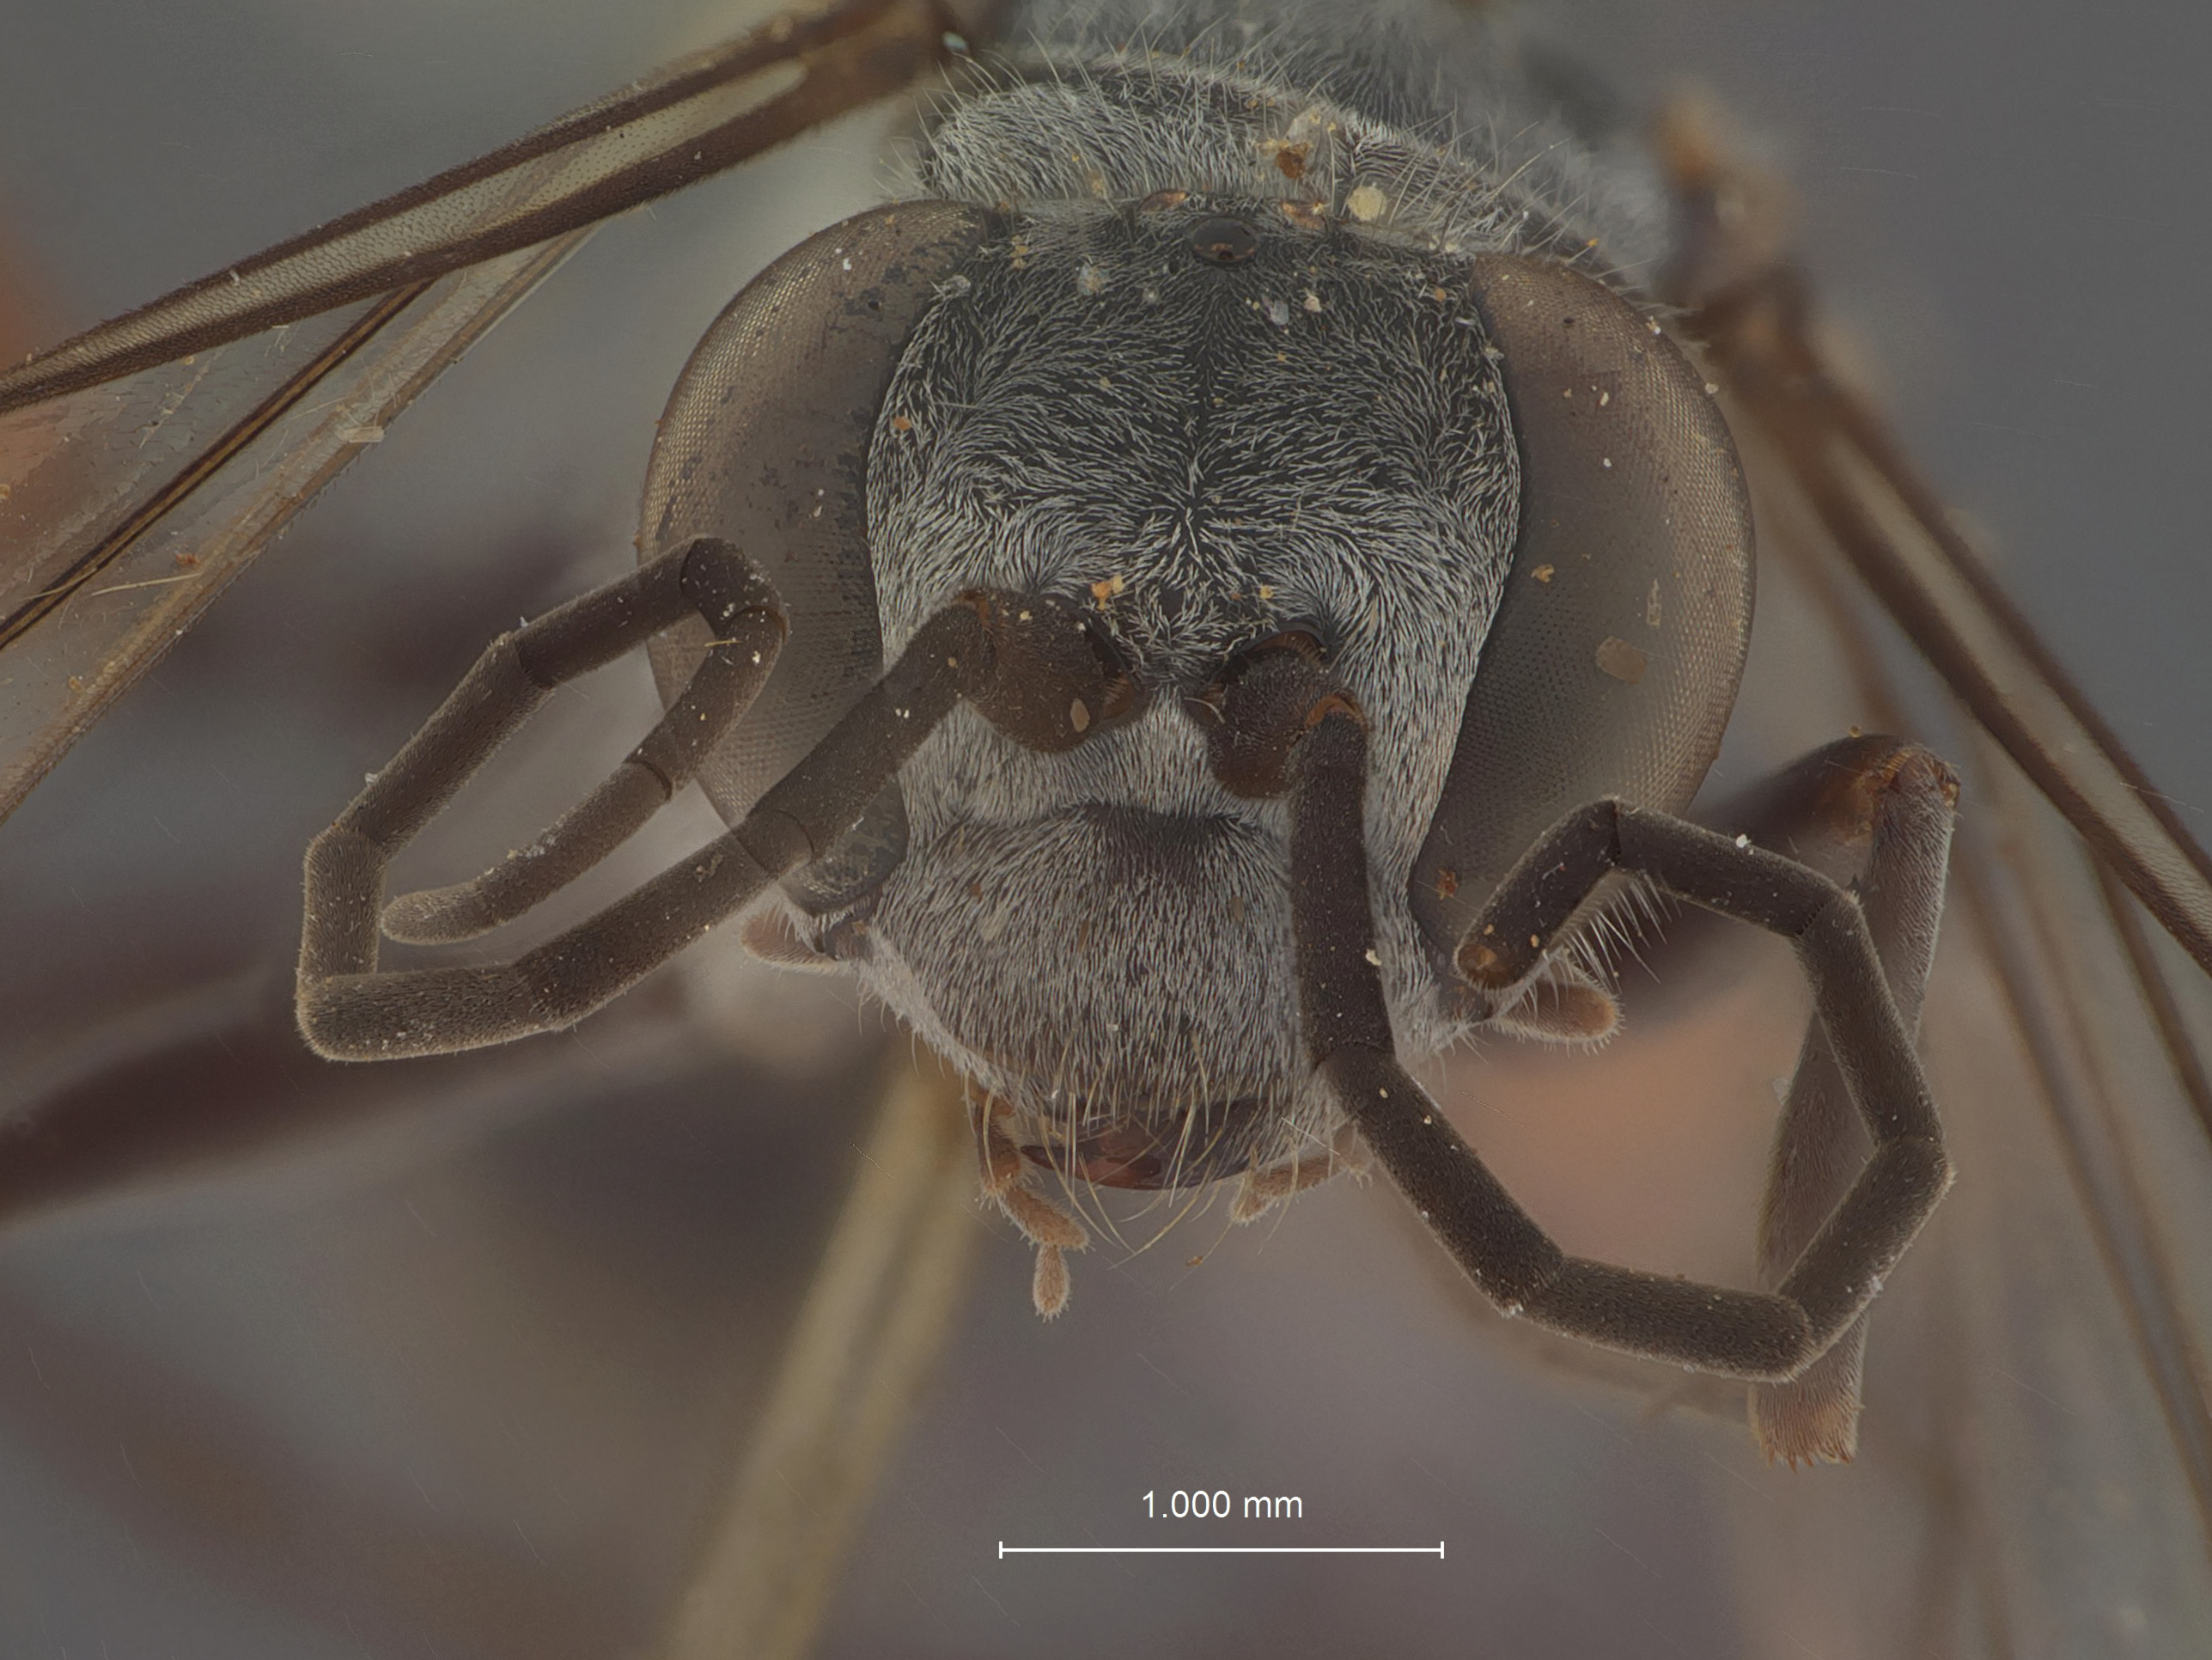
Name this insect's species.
Pseudagenia moesta
